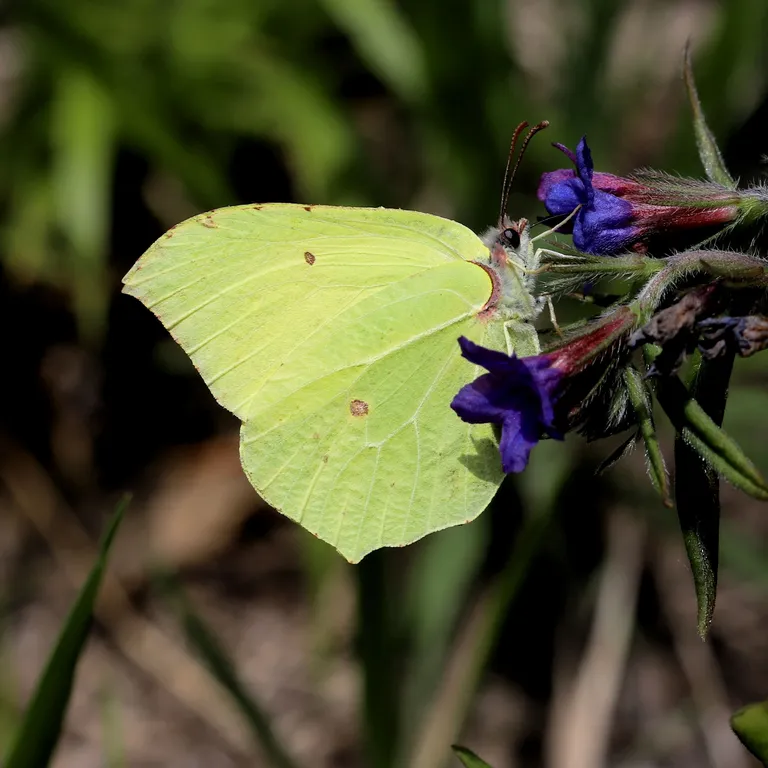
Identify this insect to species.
Gonepteryx rhamni
